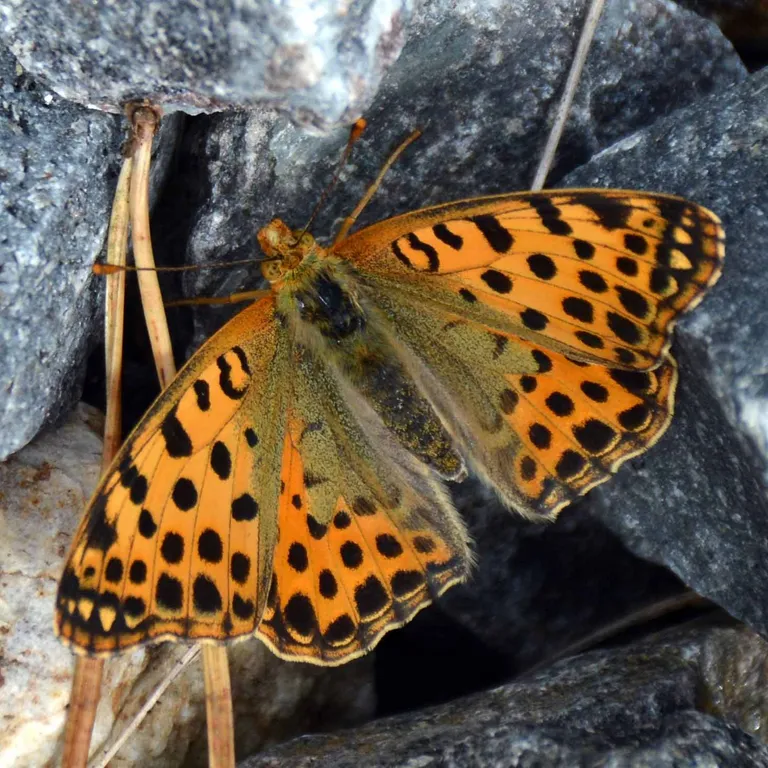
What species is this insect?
Issoria lathonia
